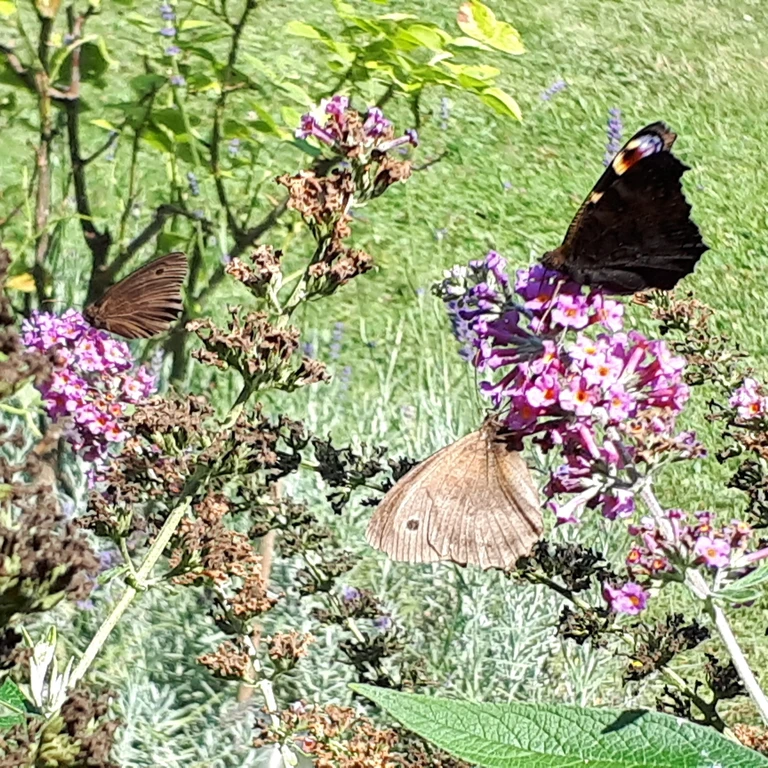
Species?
Aglais io
